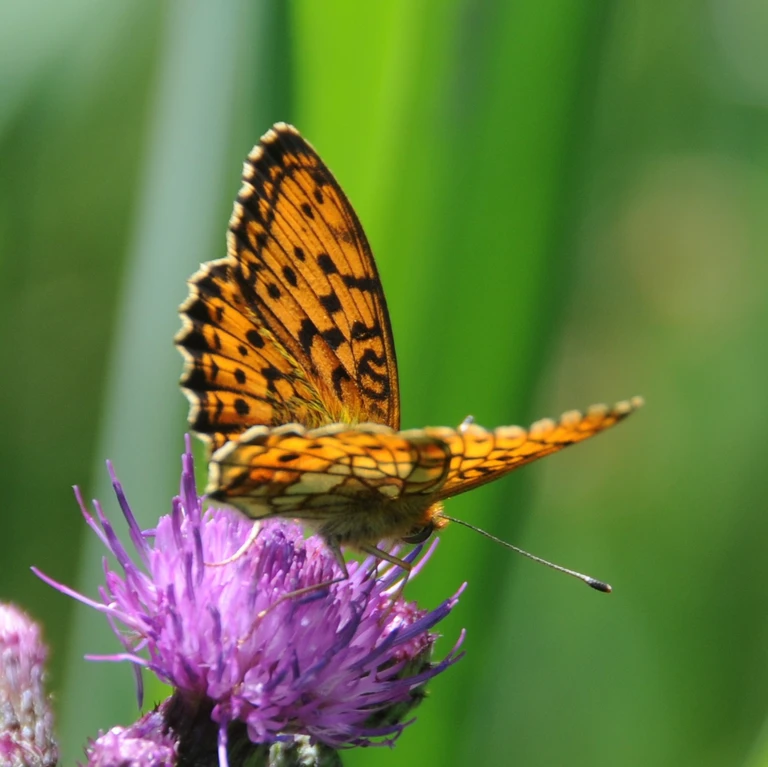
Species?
Brenthis ino
